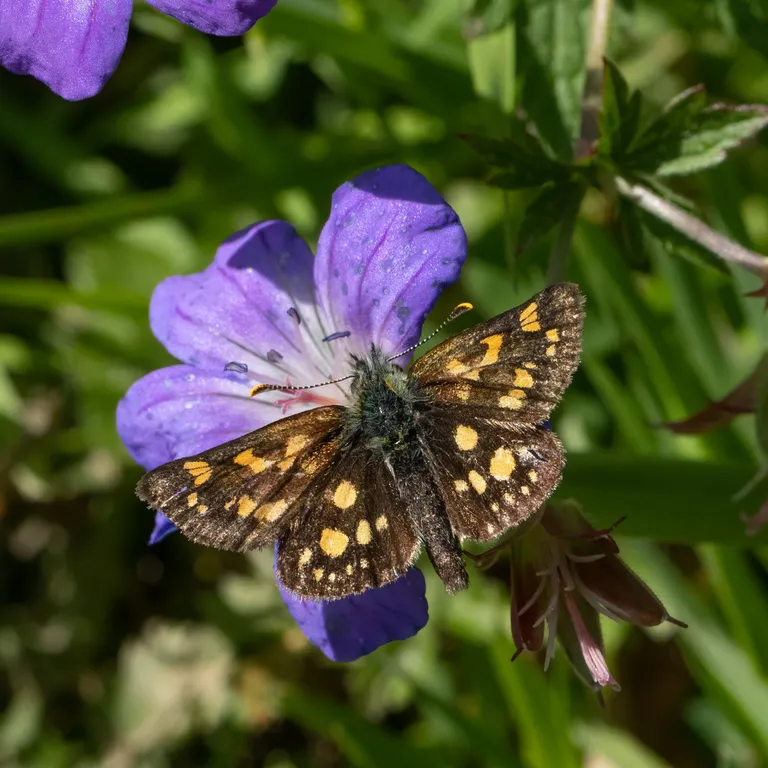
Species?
Carterocephalus palaemon
